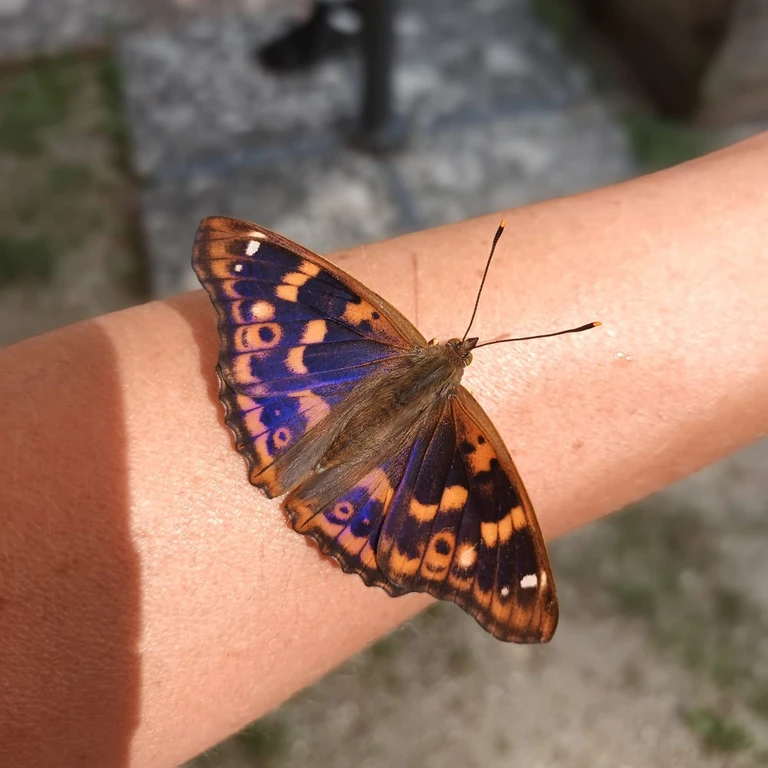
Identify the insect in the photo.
Apatura ilia
